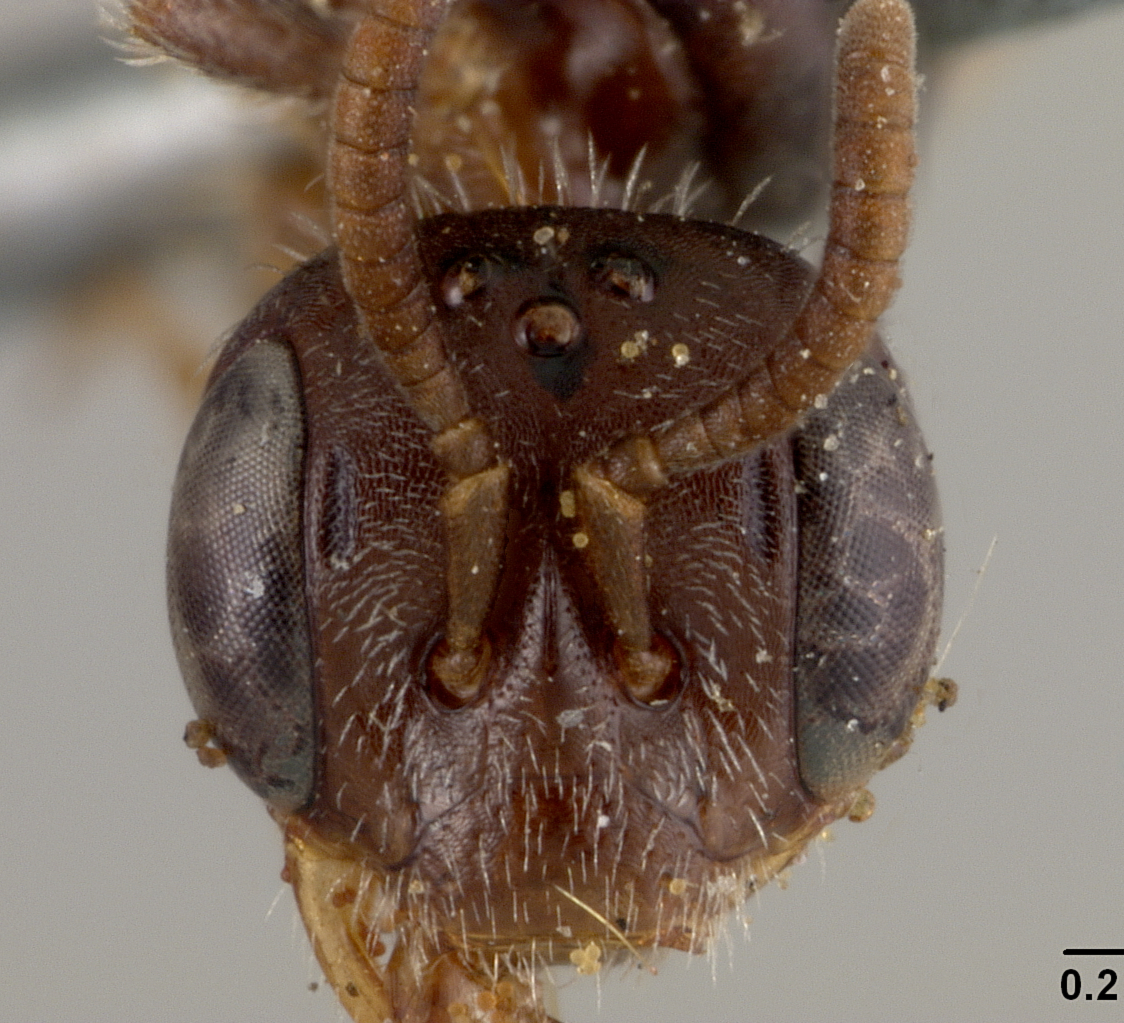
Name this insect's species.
Perdita solitaria
